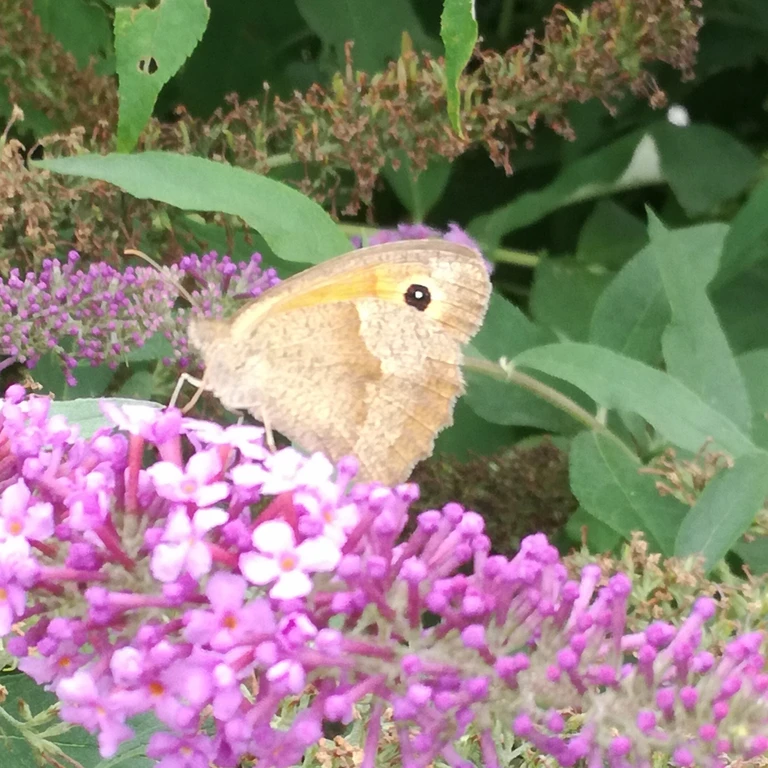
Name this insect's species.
Maniola jurtina
